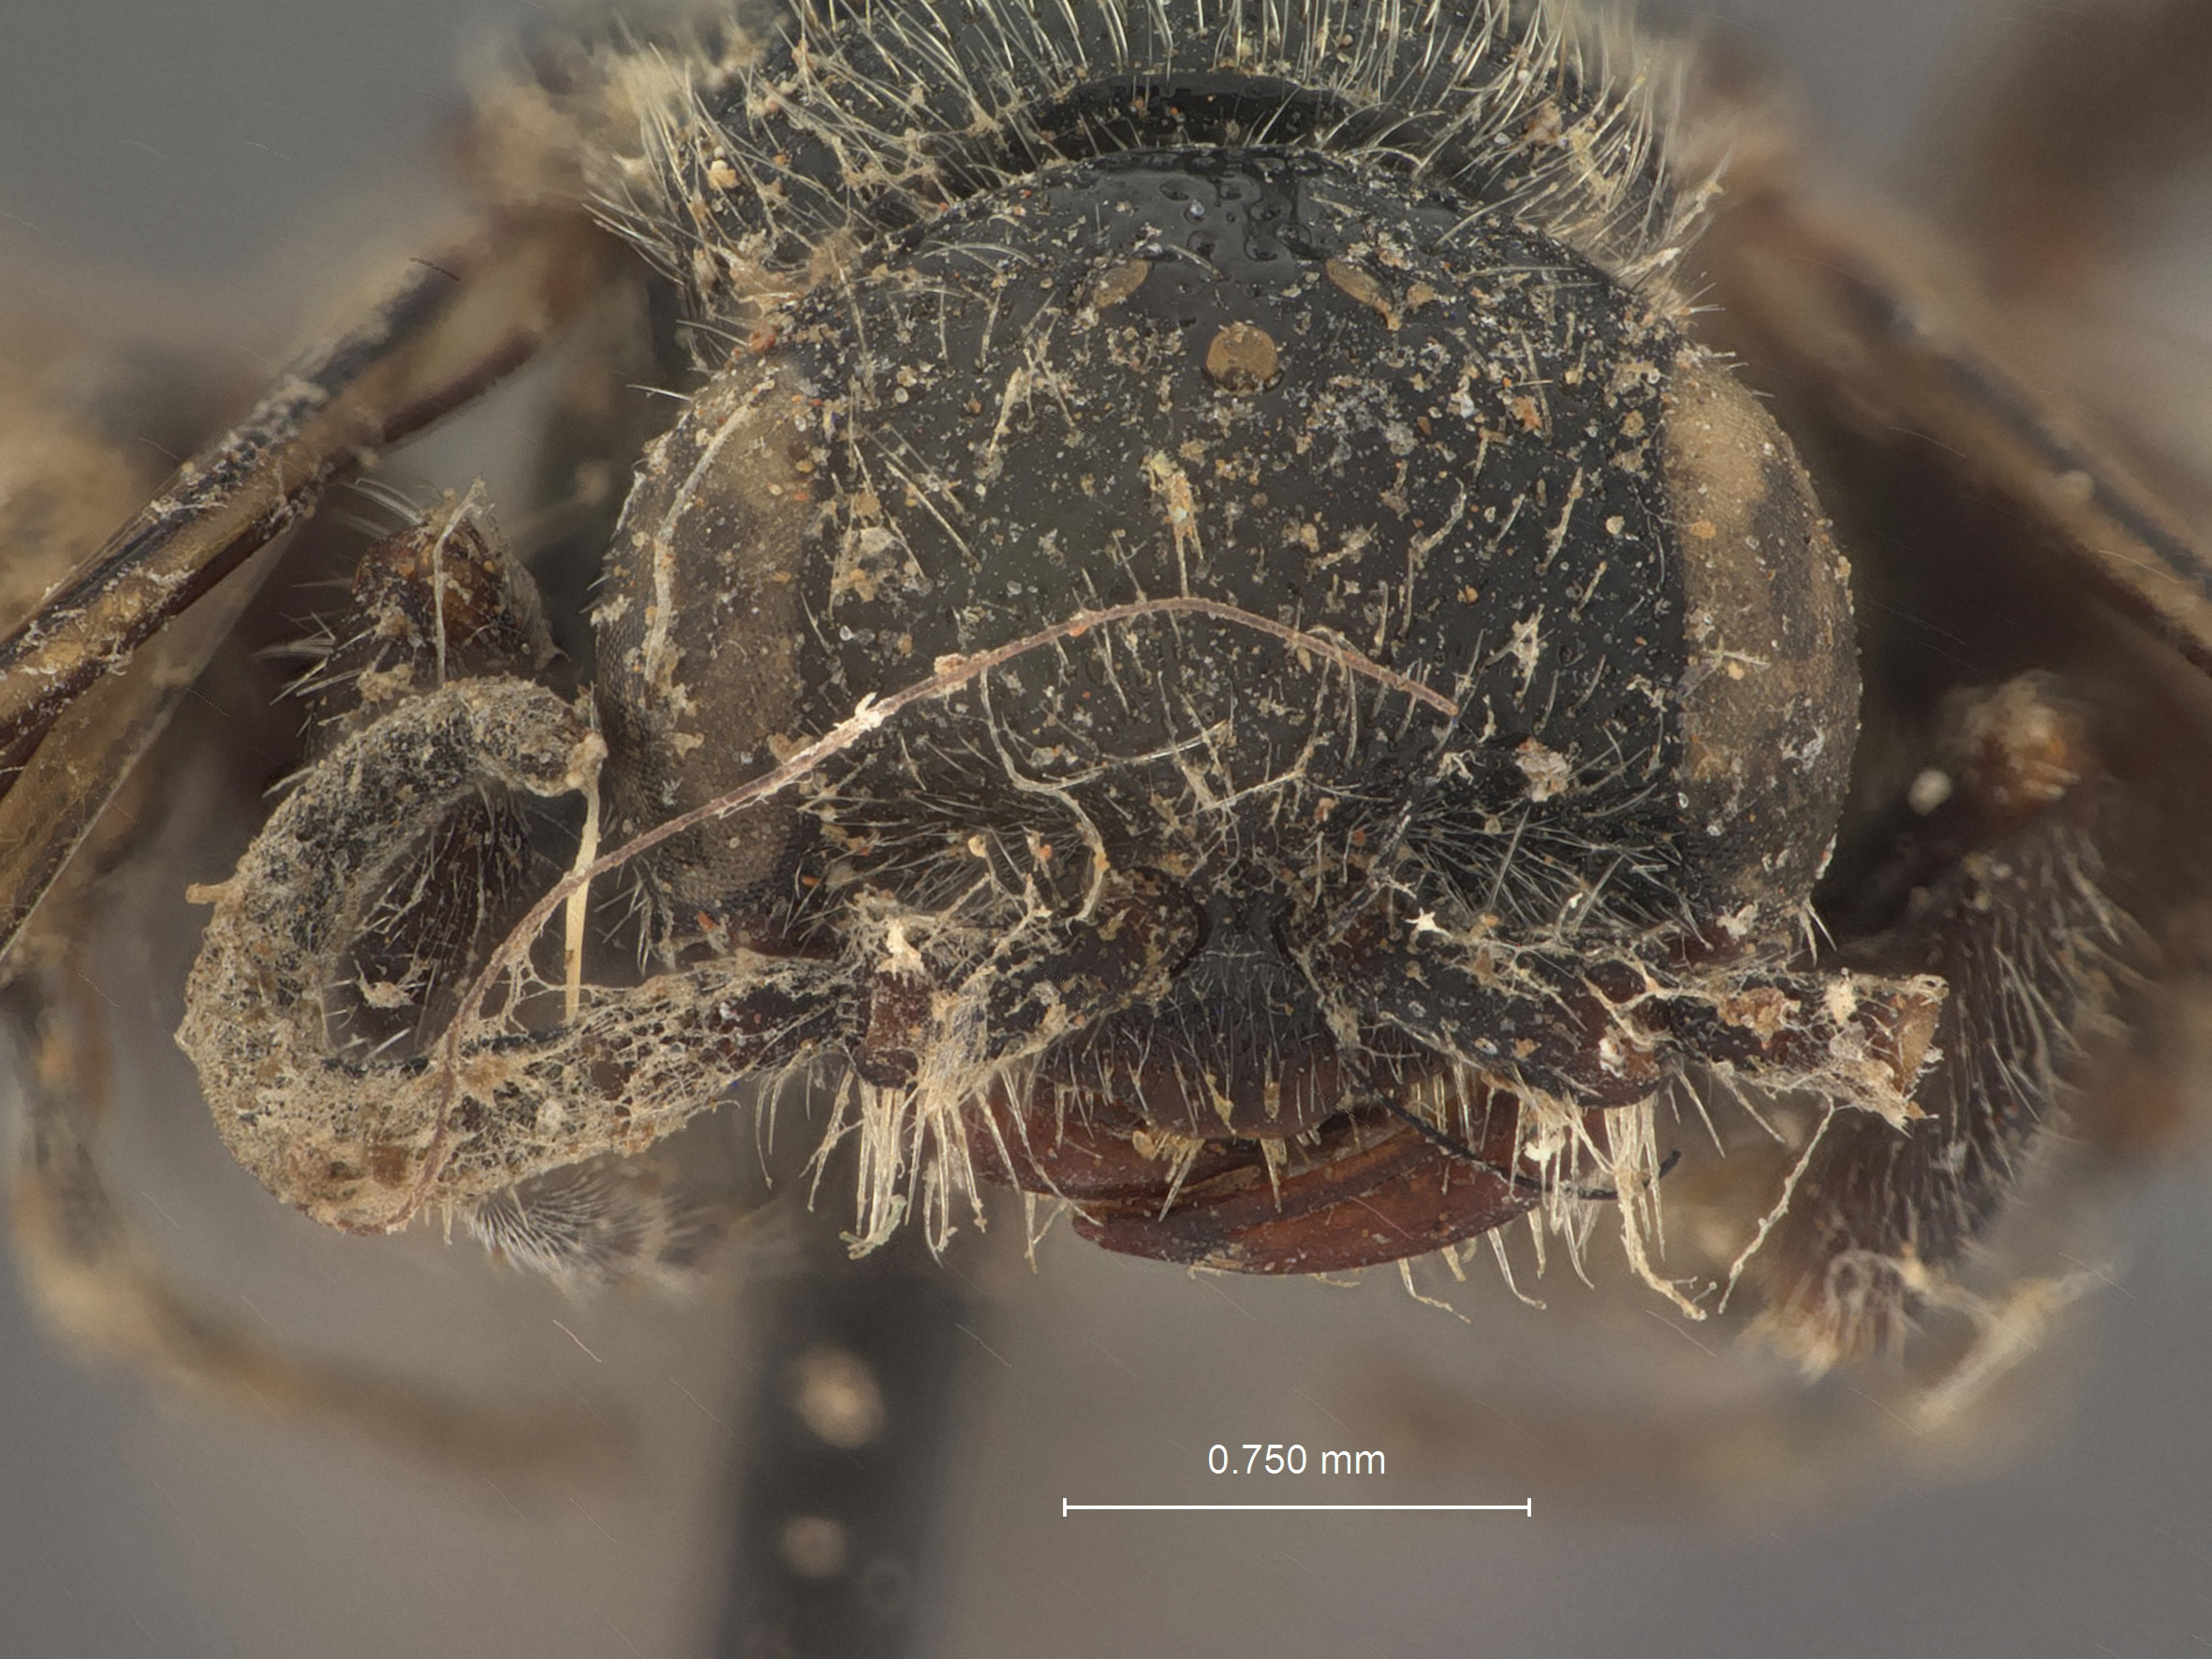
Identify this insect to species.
Tiphia assamensis
